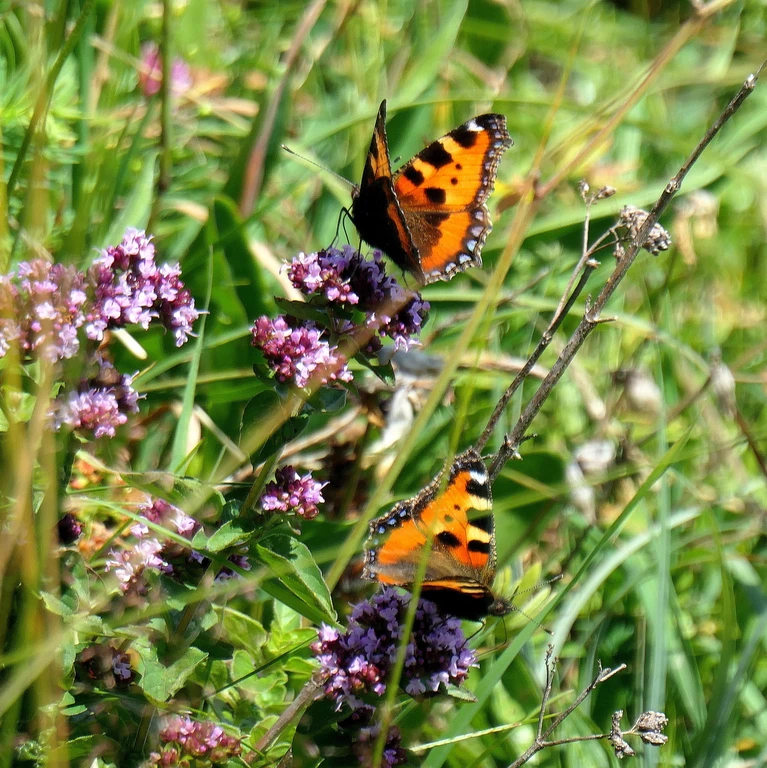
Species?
Aglais urticae
